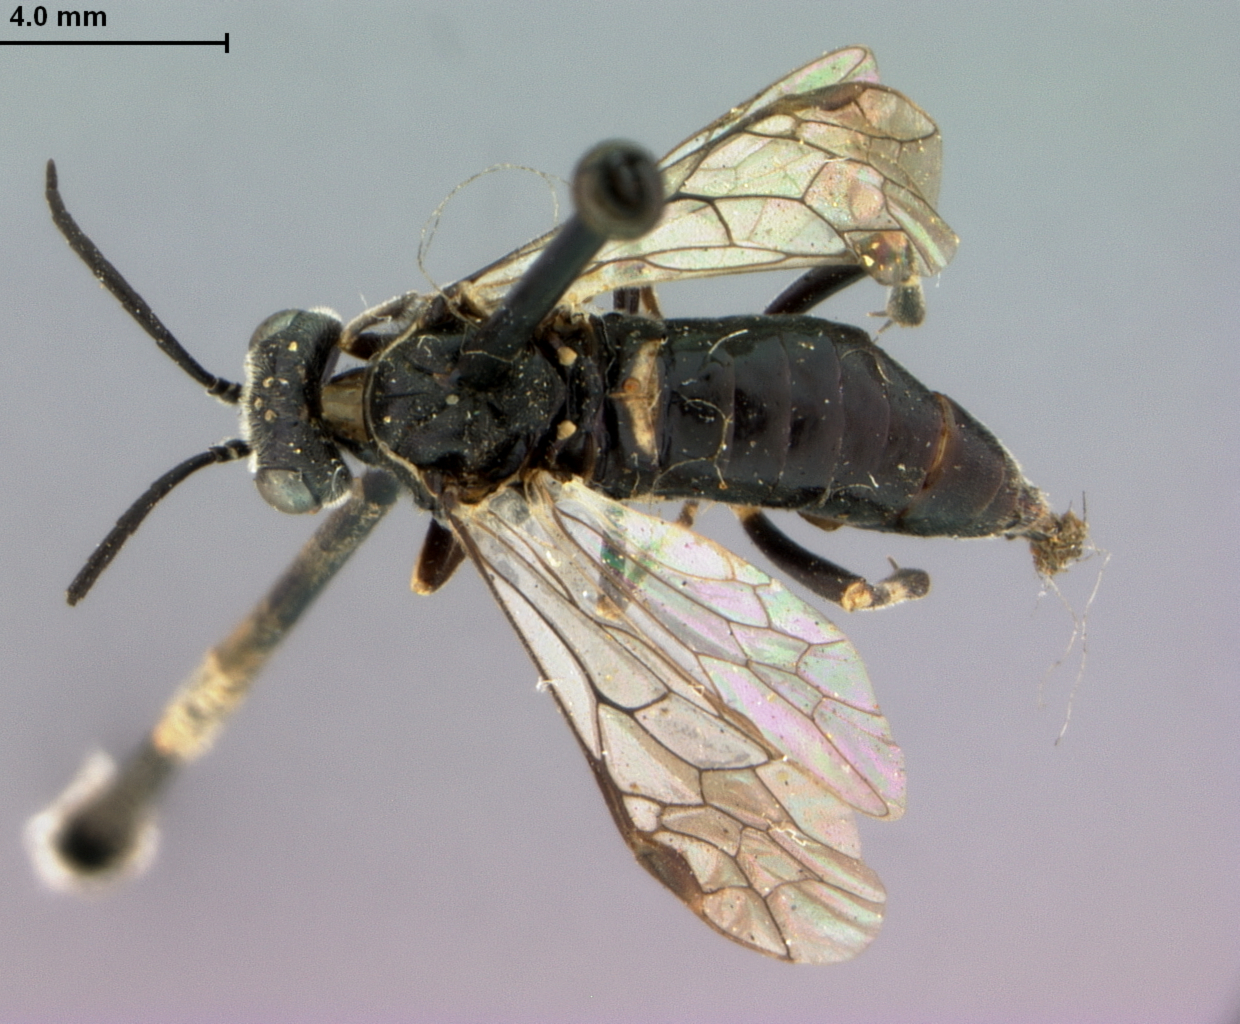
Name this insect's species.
Macrophya raui
